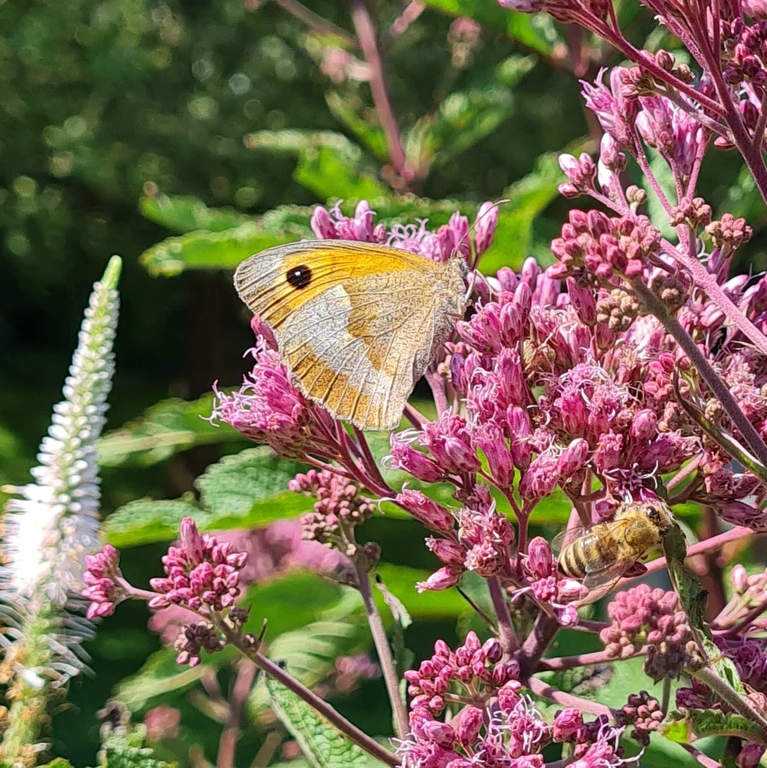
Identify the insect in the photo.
Maniola jurtina
